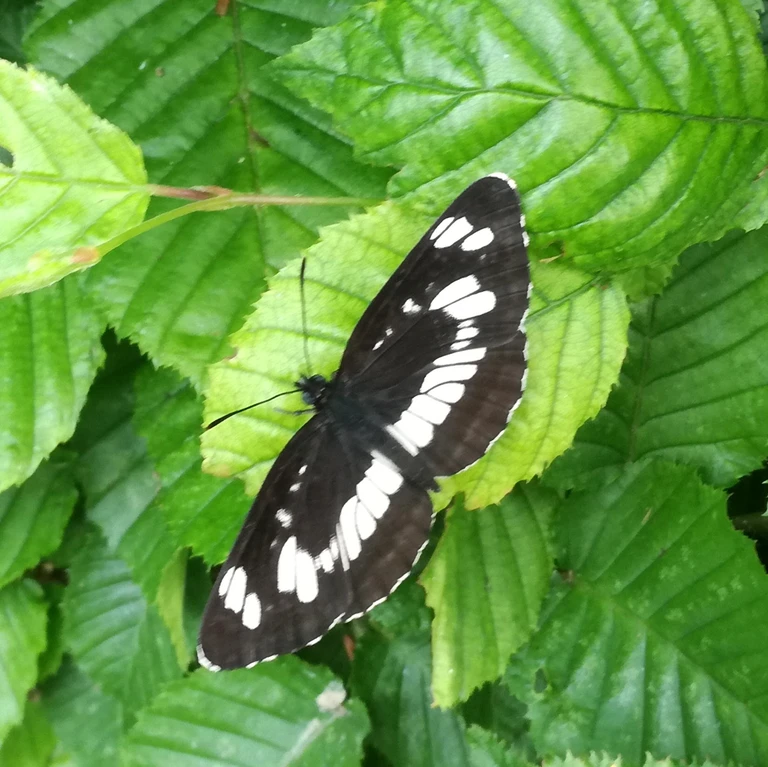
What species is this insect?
Neptis rivularis
